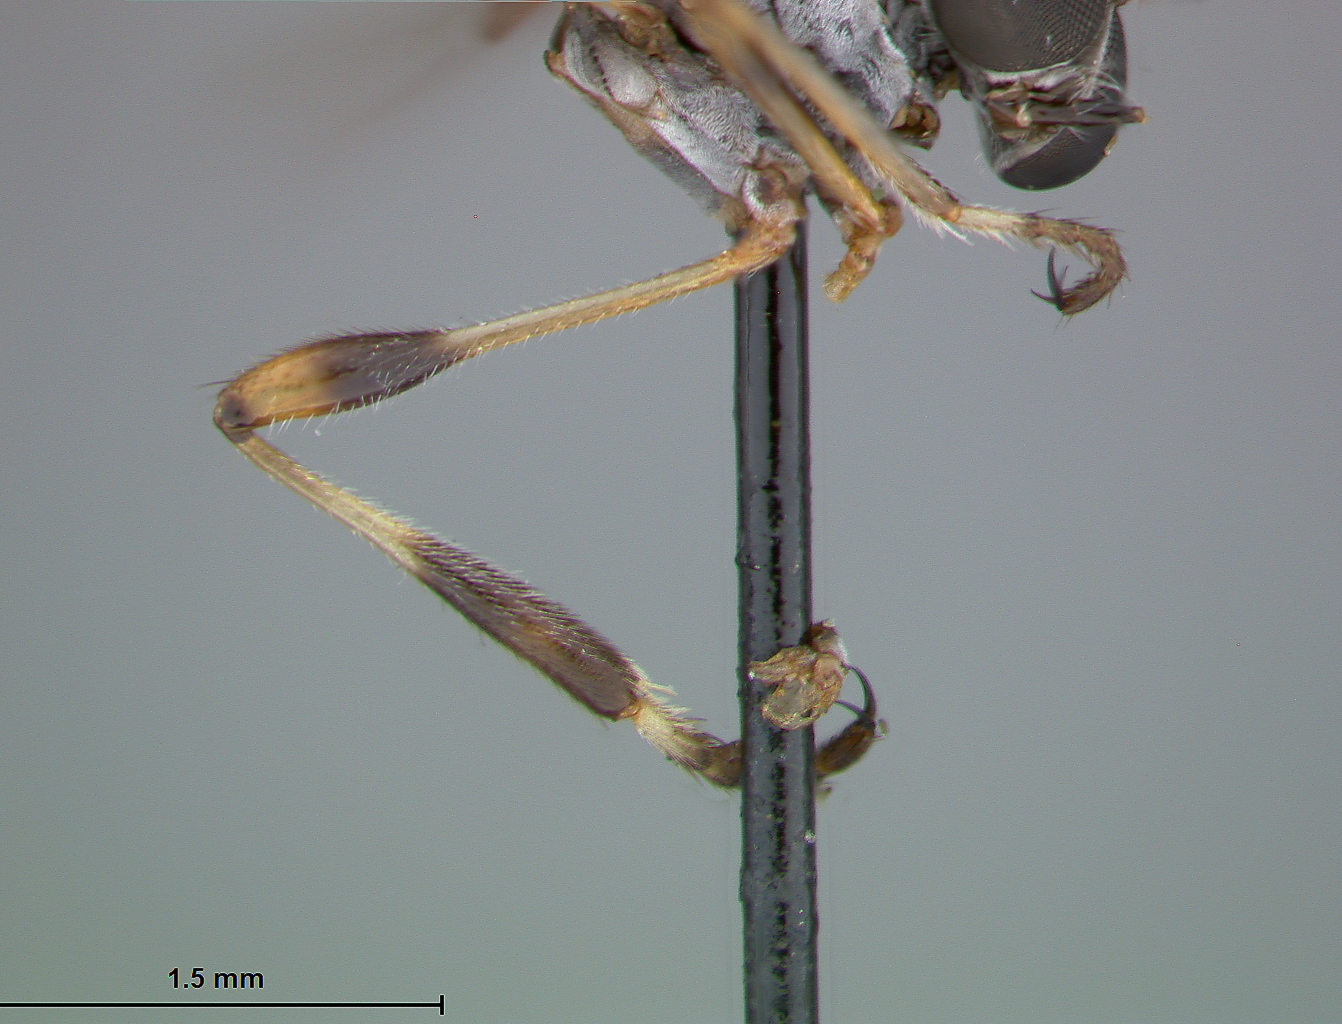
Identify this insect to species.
Beameromyia disfascia
